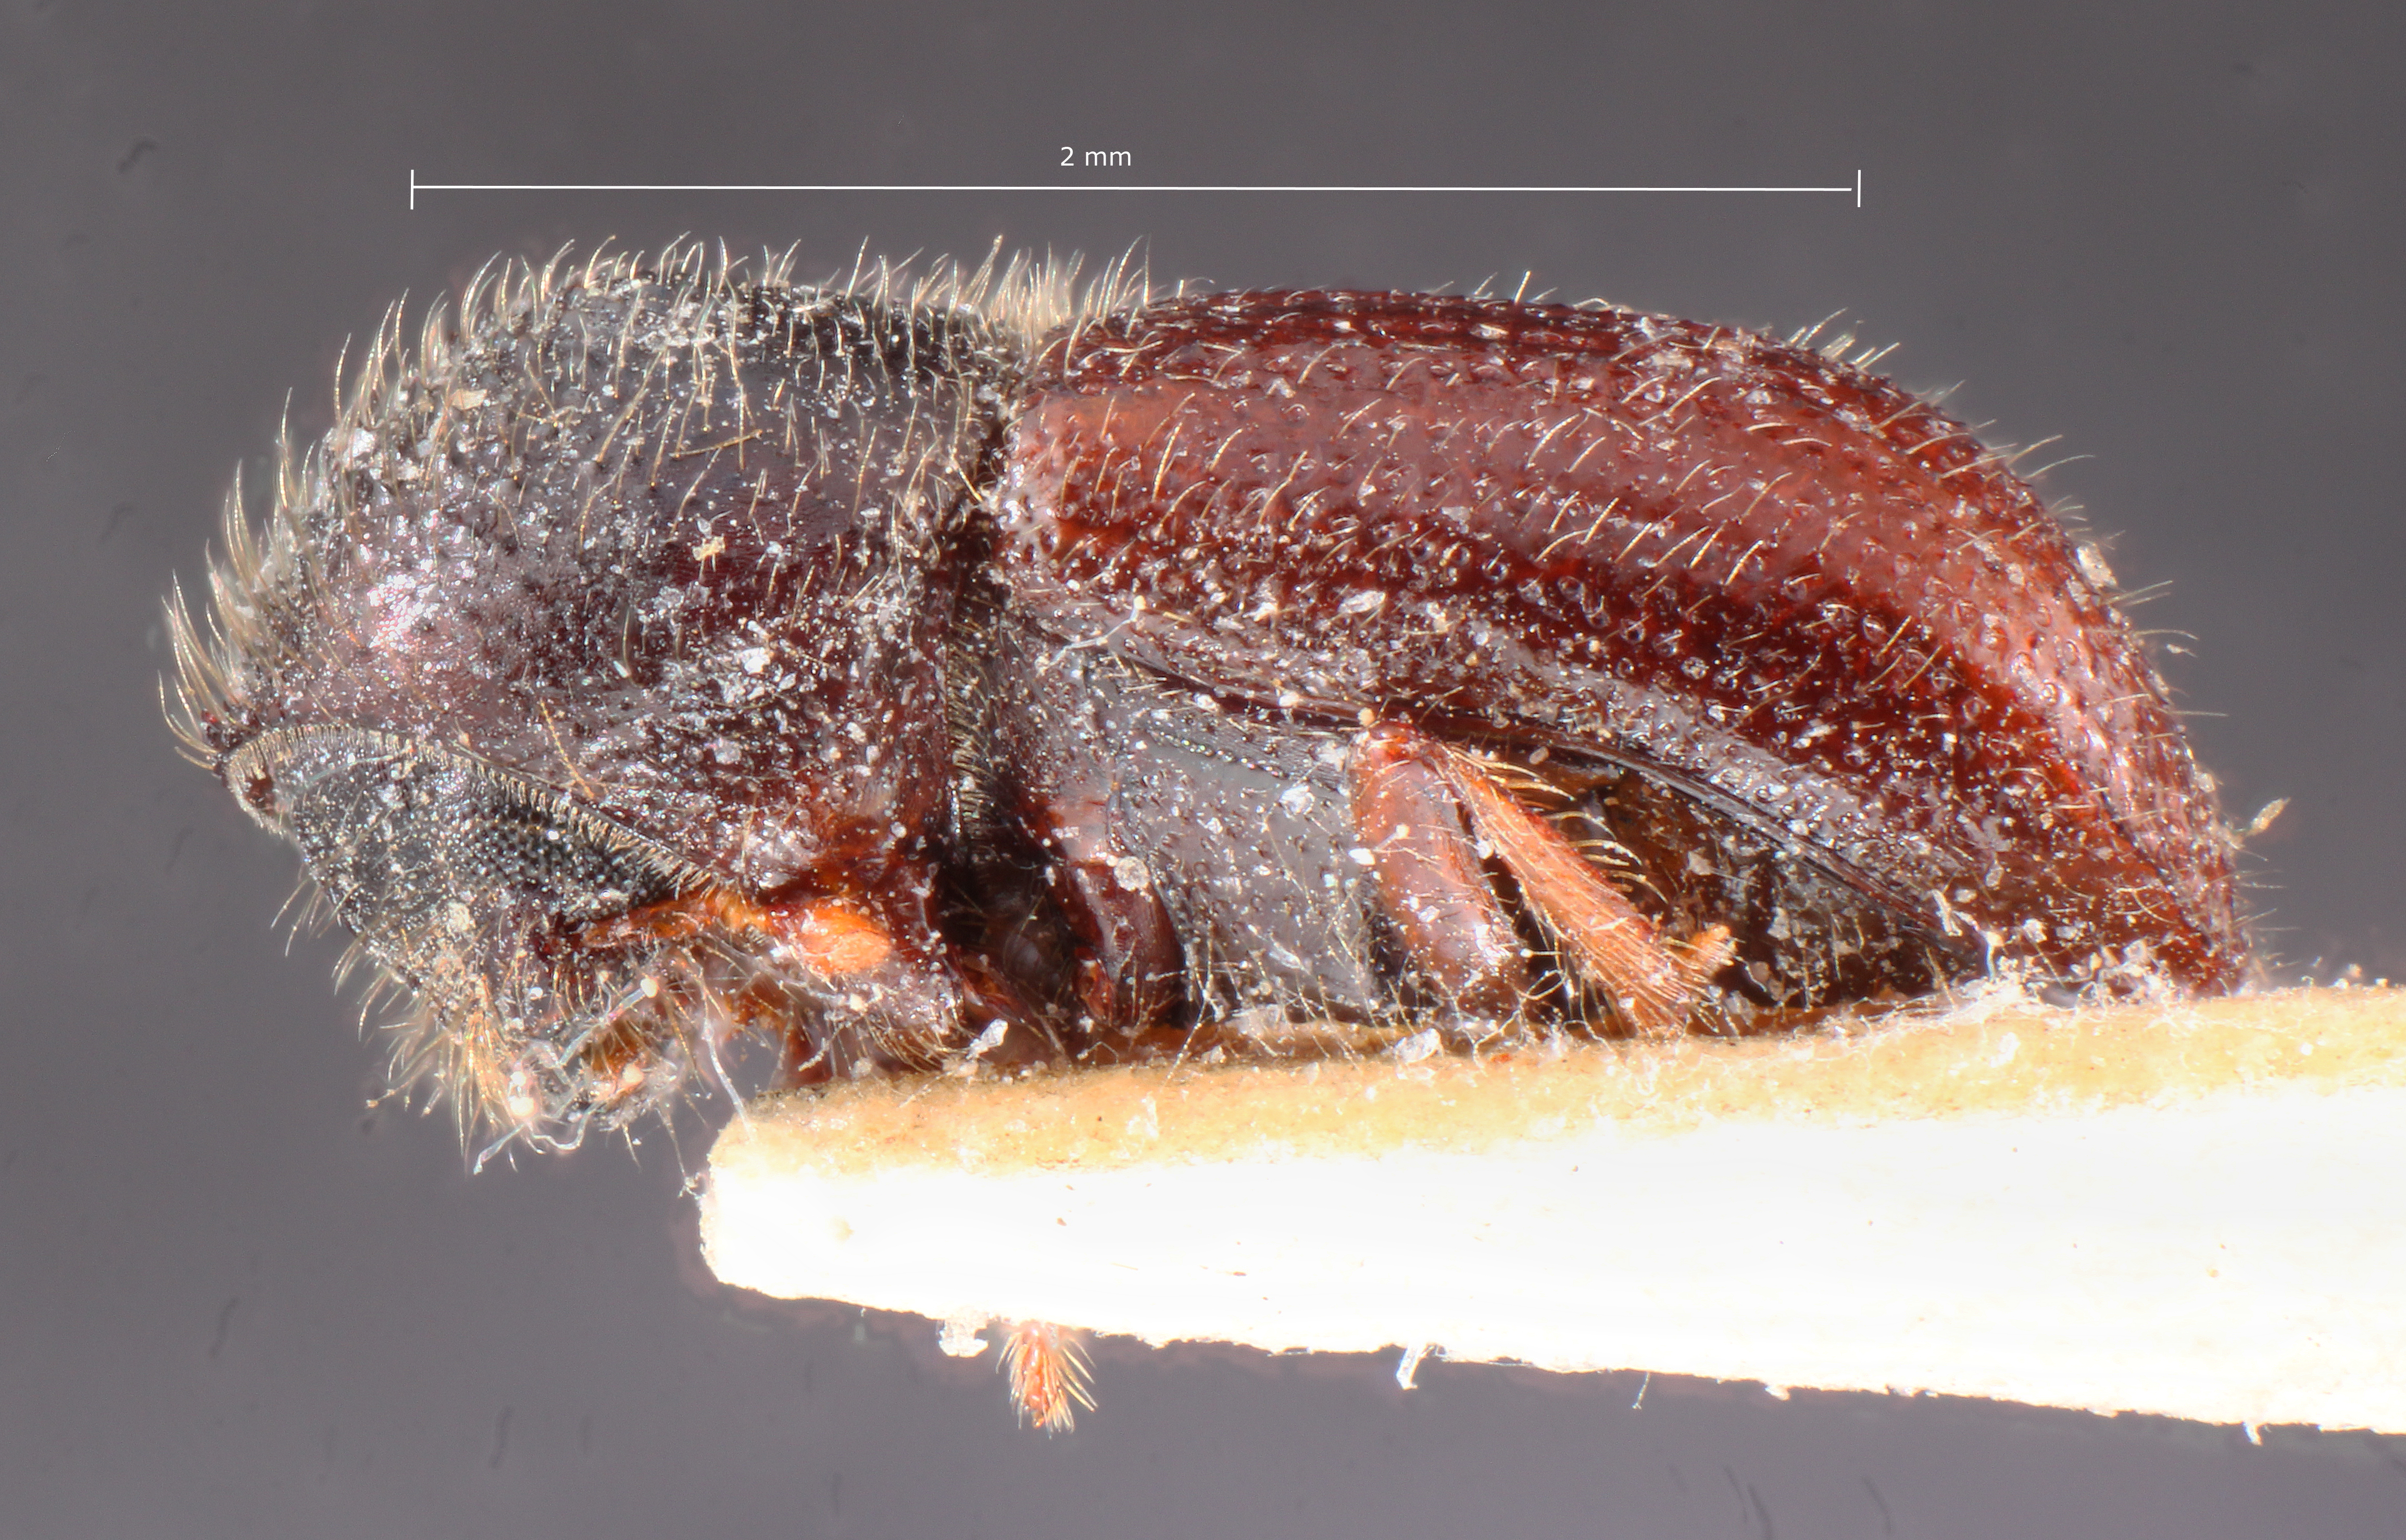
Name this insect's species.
Xyleborus khinganensis
